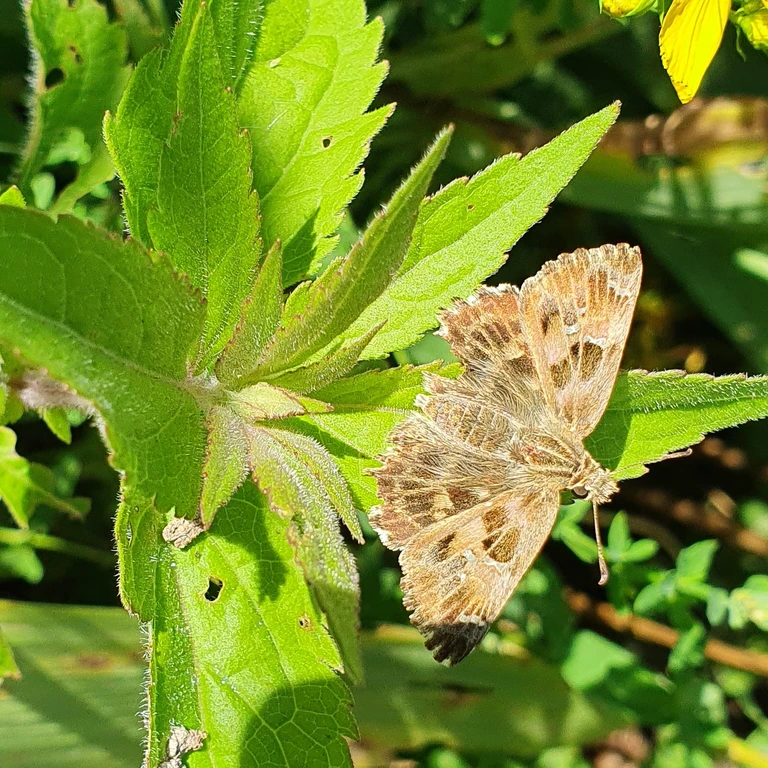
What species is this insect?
Carcharodus alceae
